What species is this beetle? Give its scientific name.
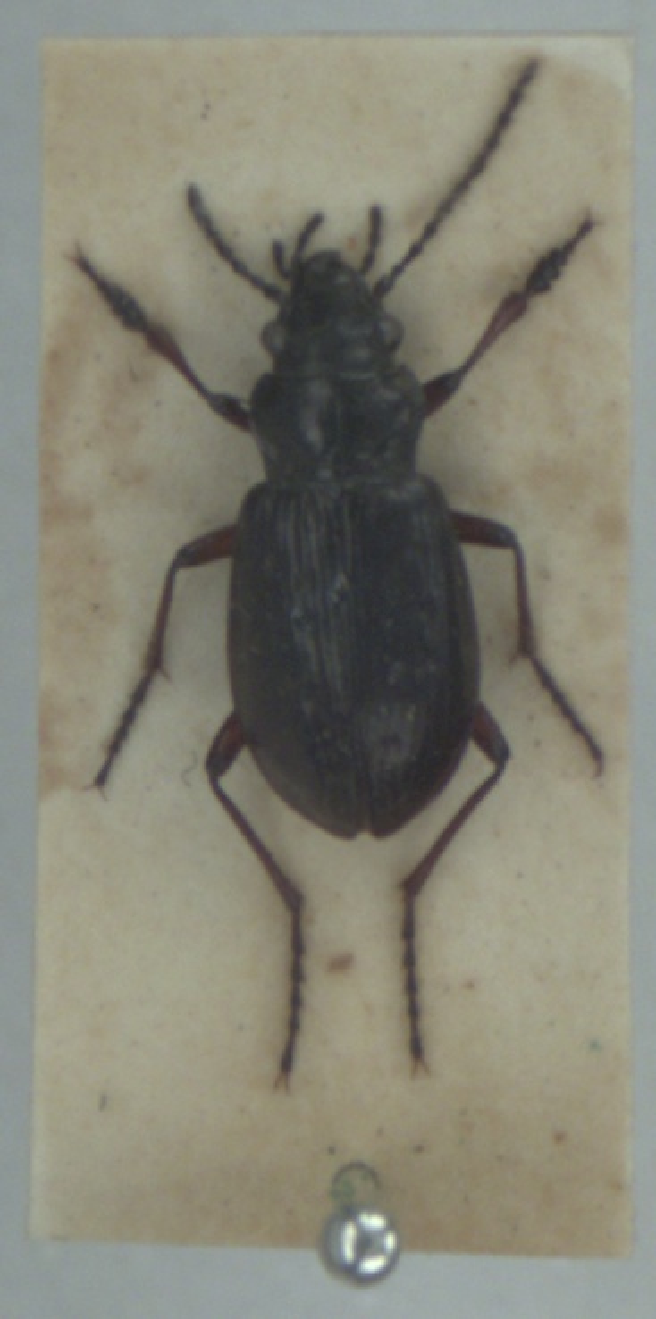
Pelophila borealis
